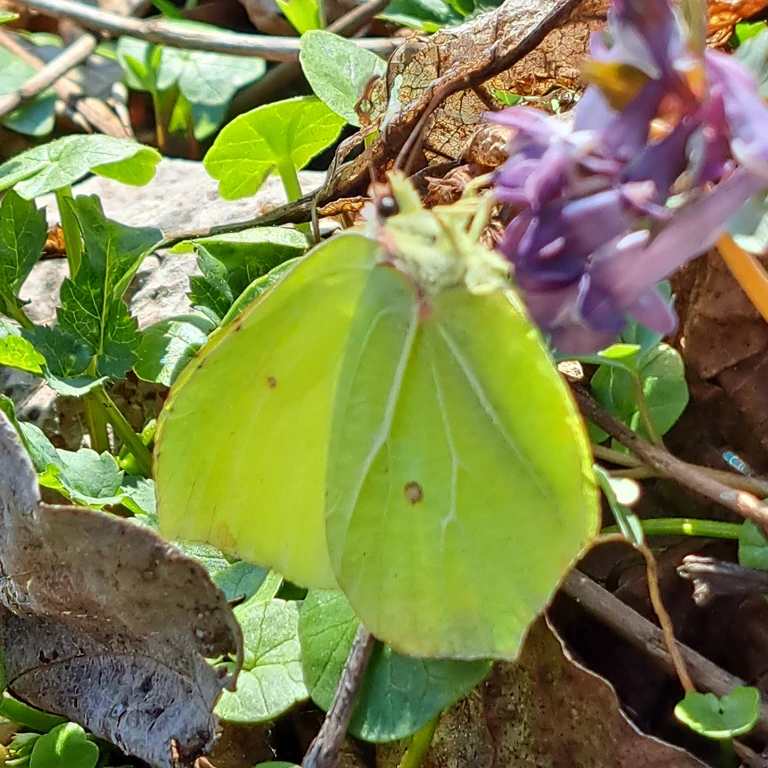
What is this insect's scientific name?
Gonepteryx rhamni
